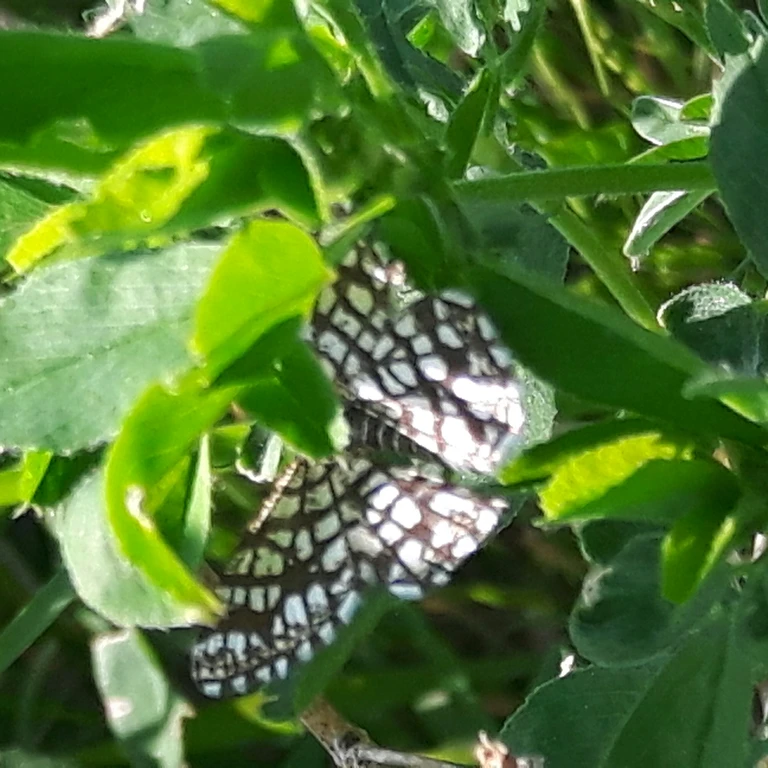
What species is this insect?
Chiasmia clathrata
